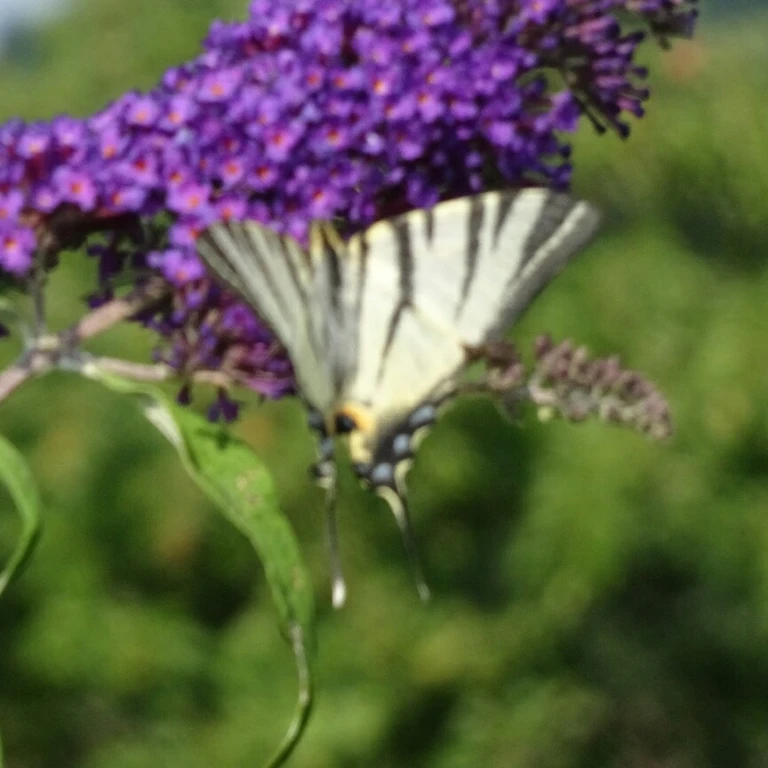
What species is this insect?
Iphiclides podalirius
